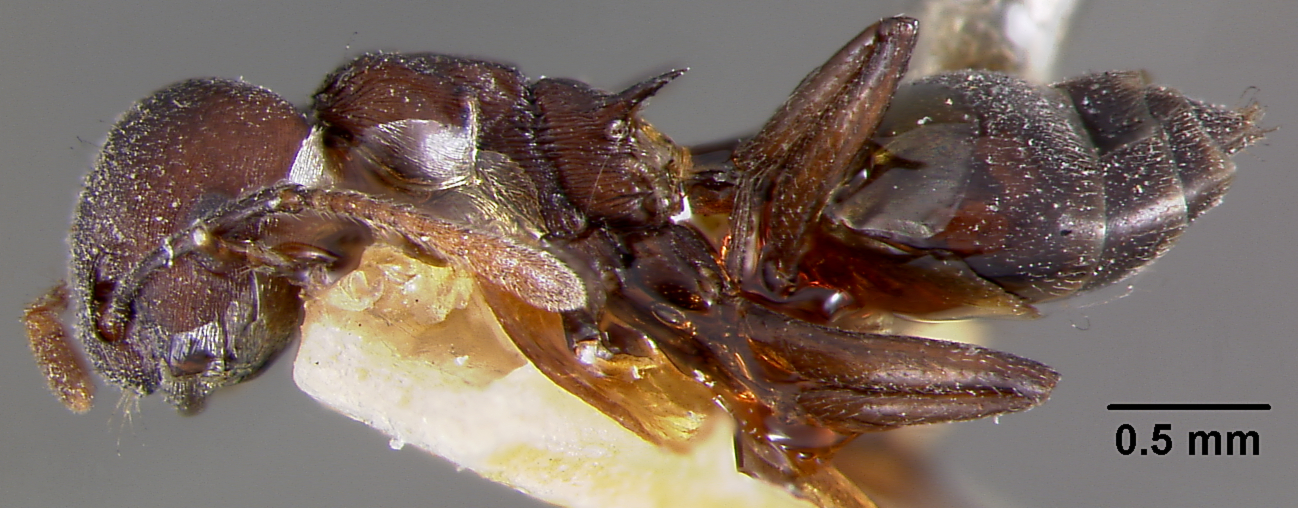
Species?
Crematogaster schencki
